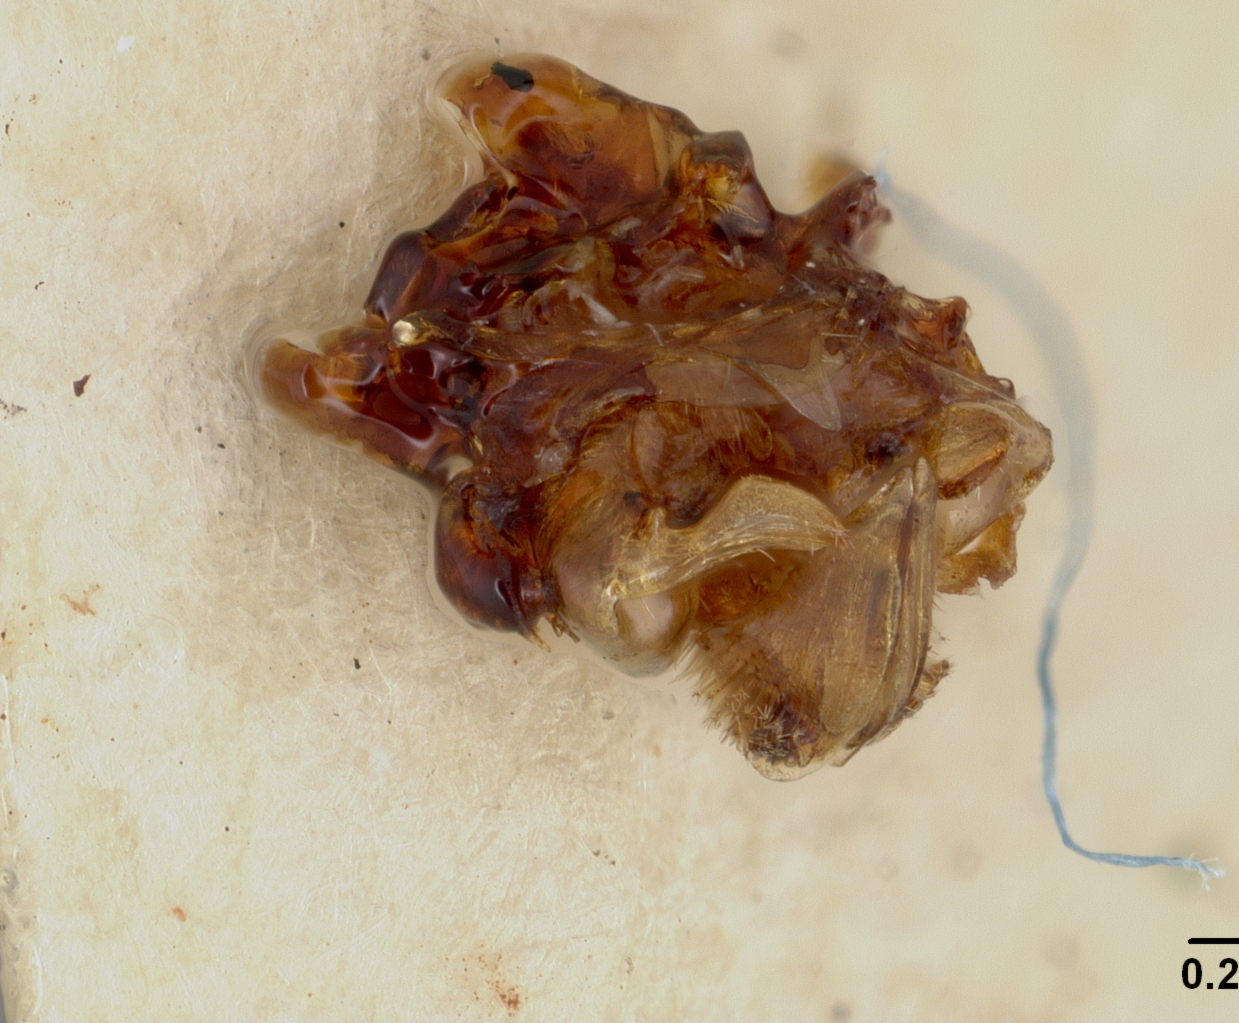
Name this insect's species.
Halictus bowkeri
